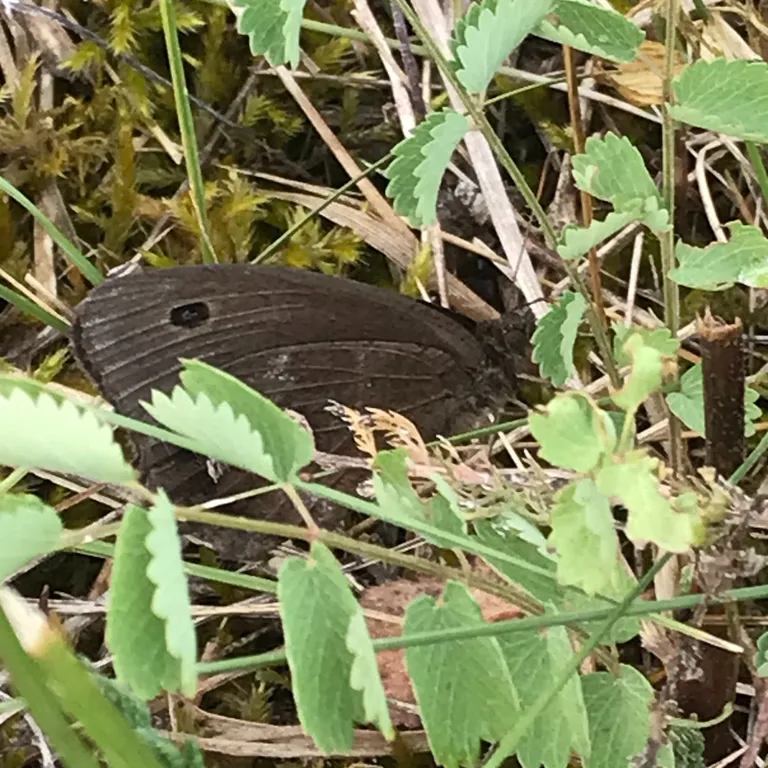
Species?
Minois dryas
